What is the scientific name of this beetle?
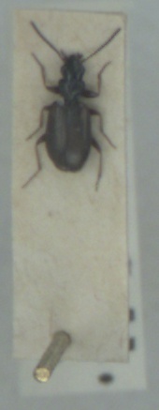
Syntomus obscuroguttatus
